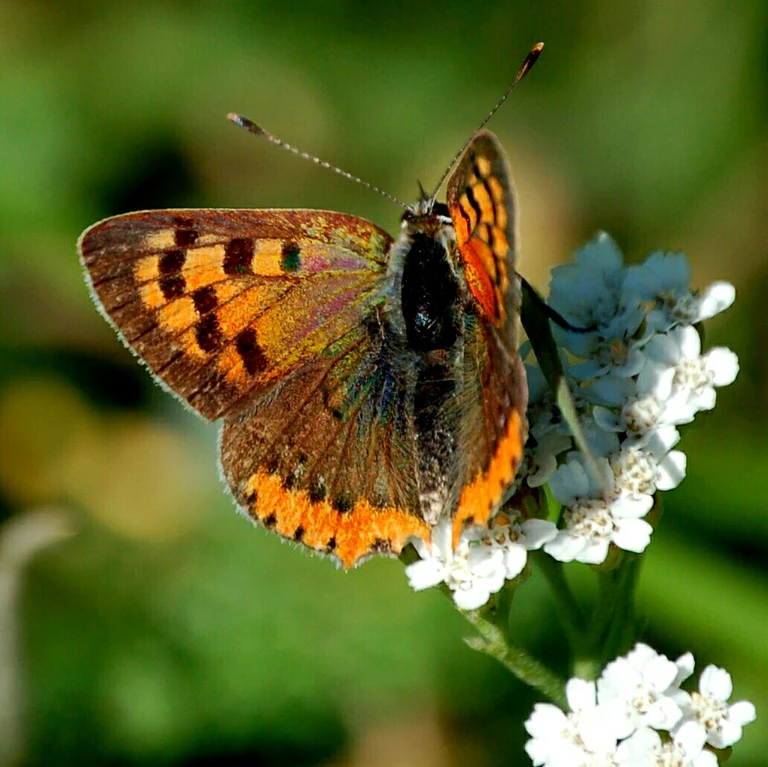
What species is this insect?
Lycaena phlaeas
